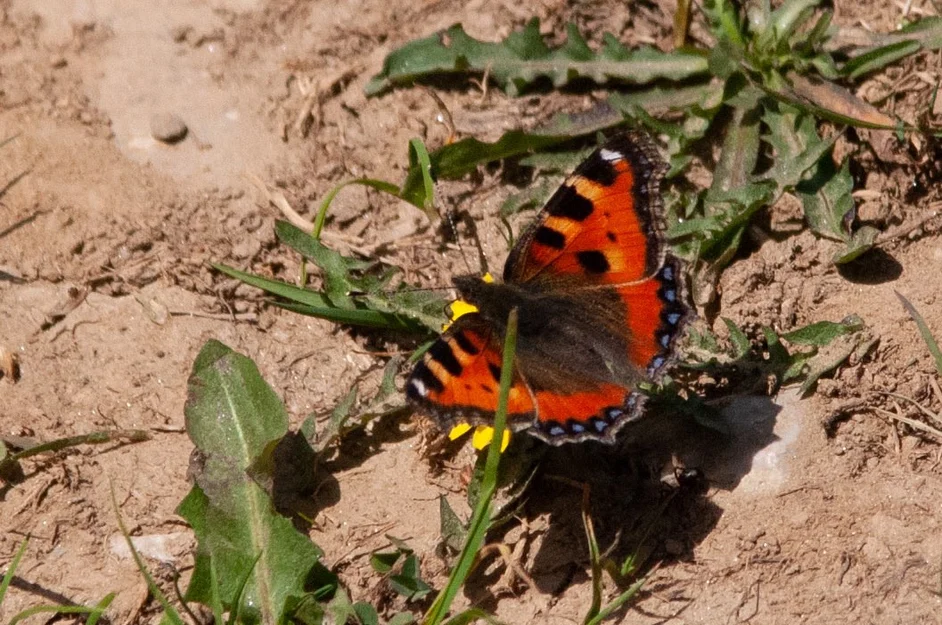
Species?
Aglais urticae
